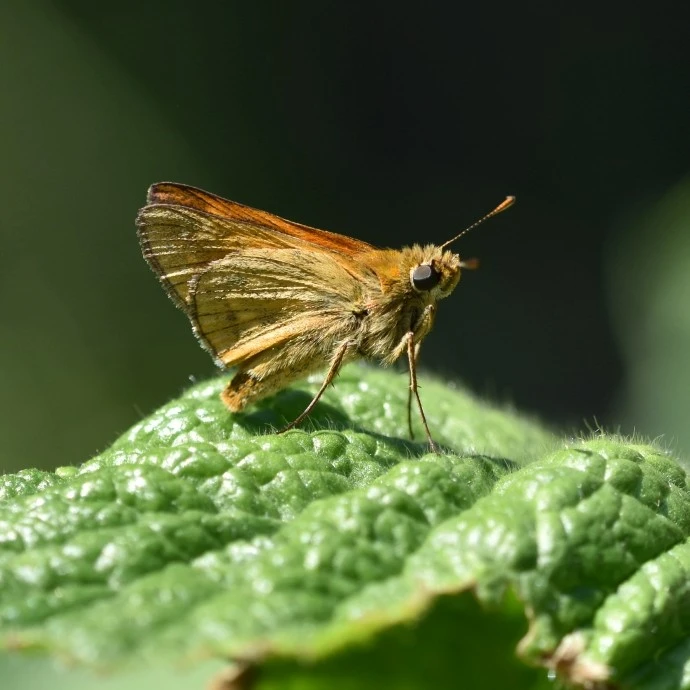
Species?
Ochlodes sylvanus (also Ochlodes venata)
